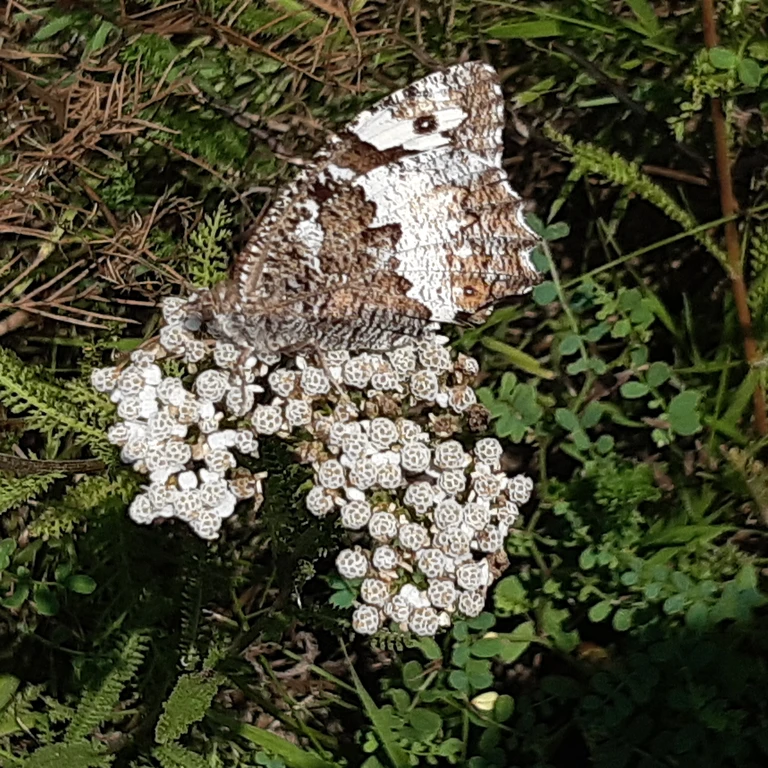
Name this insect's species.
Brintesia circe
